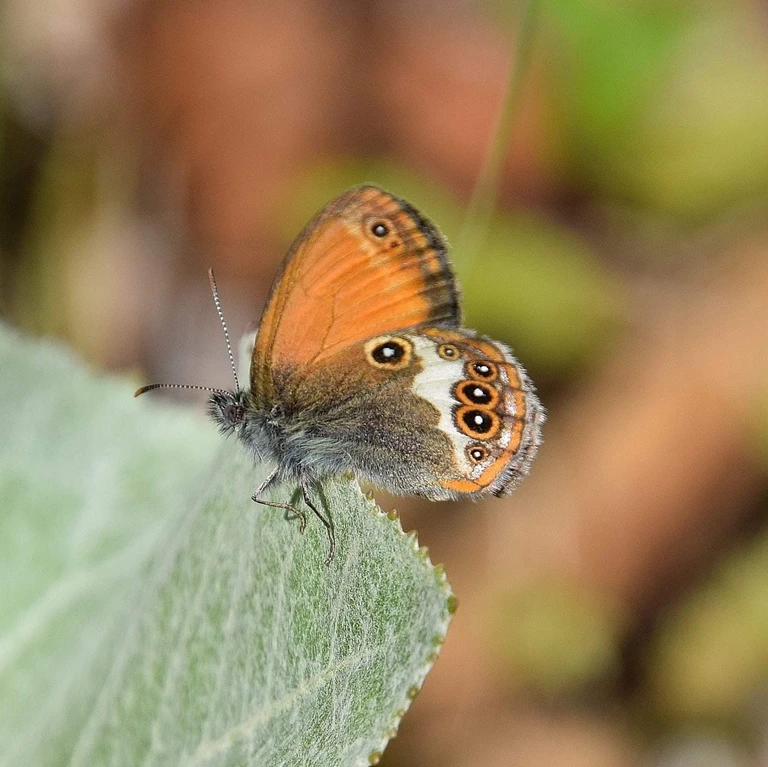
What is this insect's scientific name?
Coenonympha arcania
